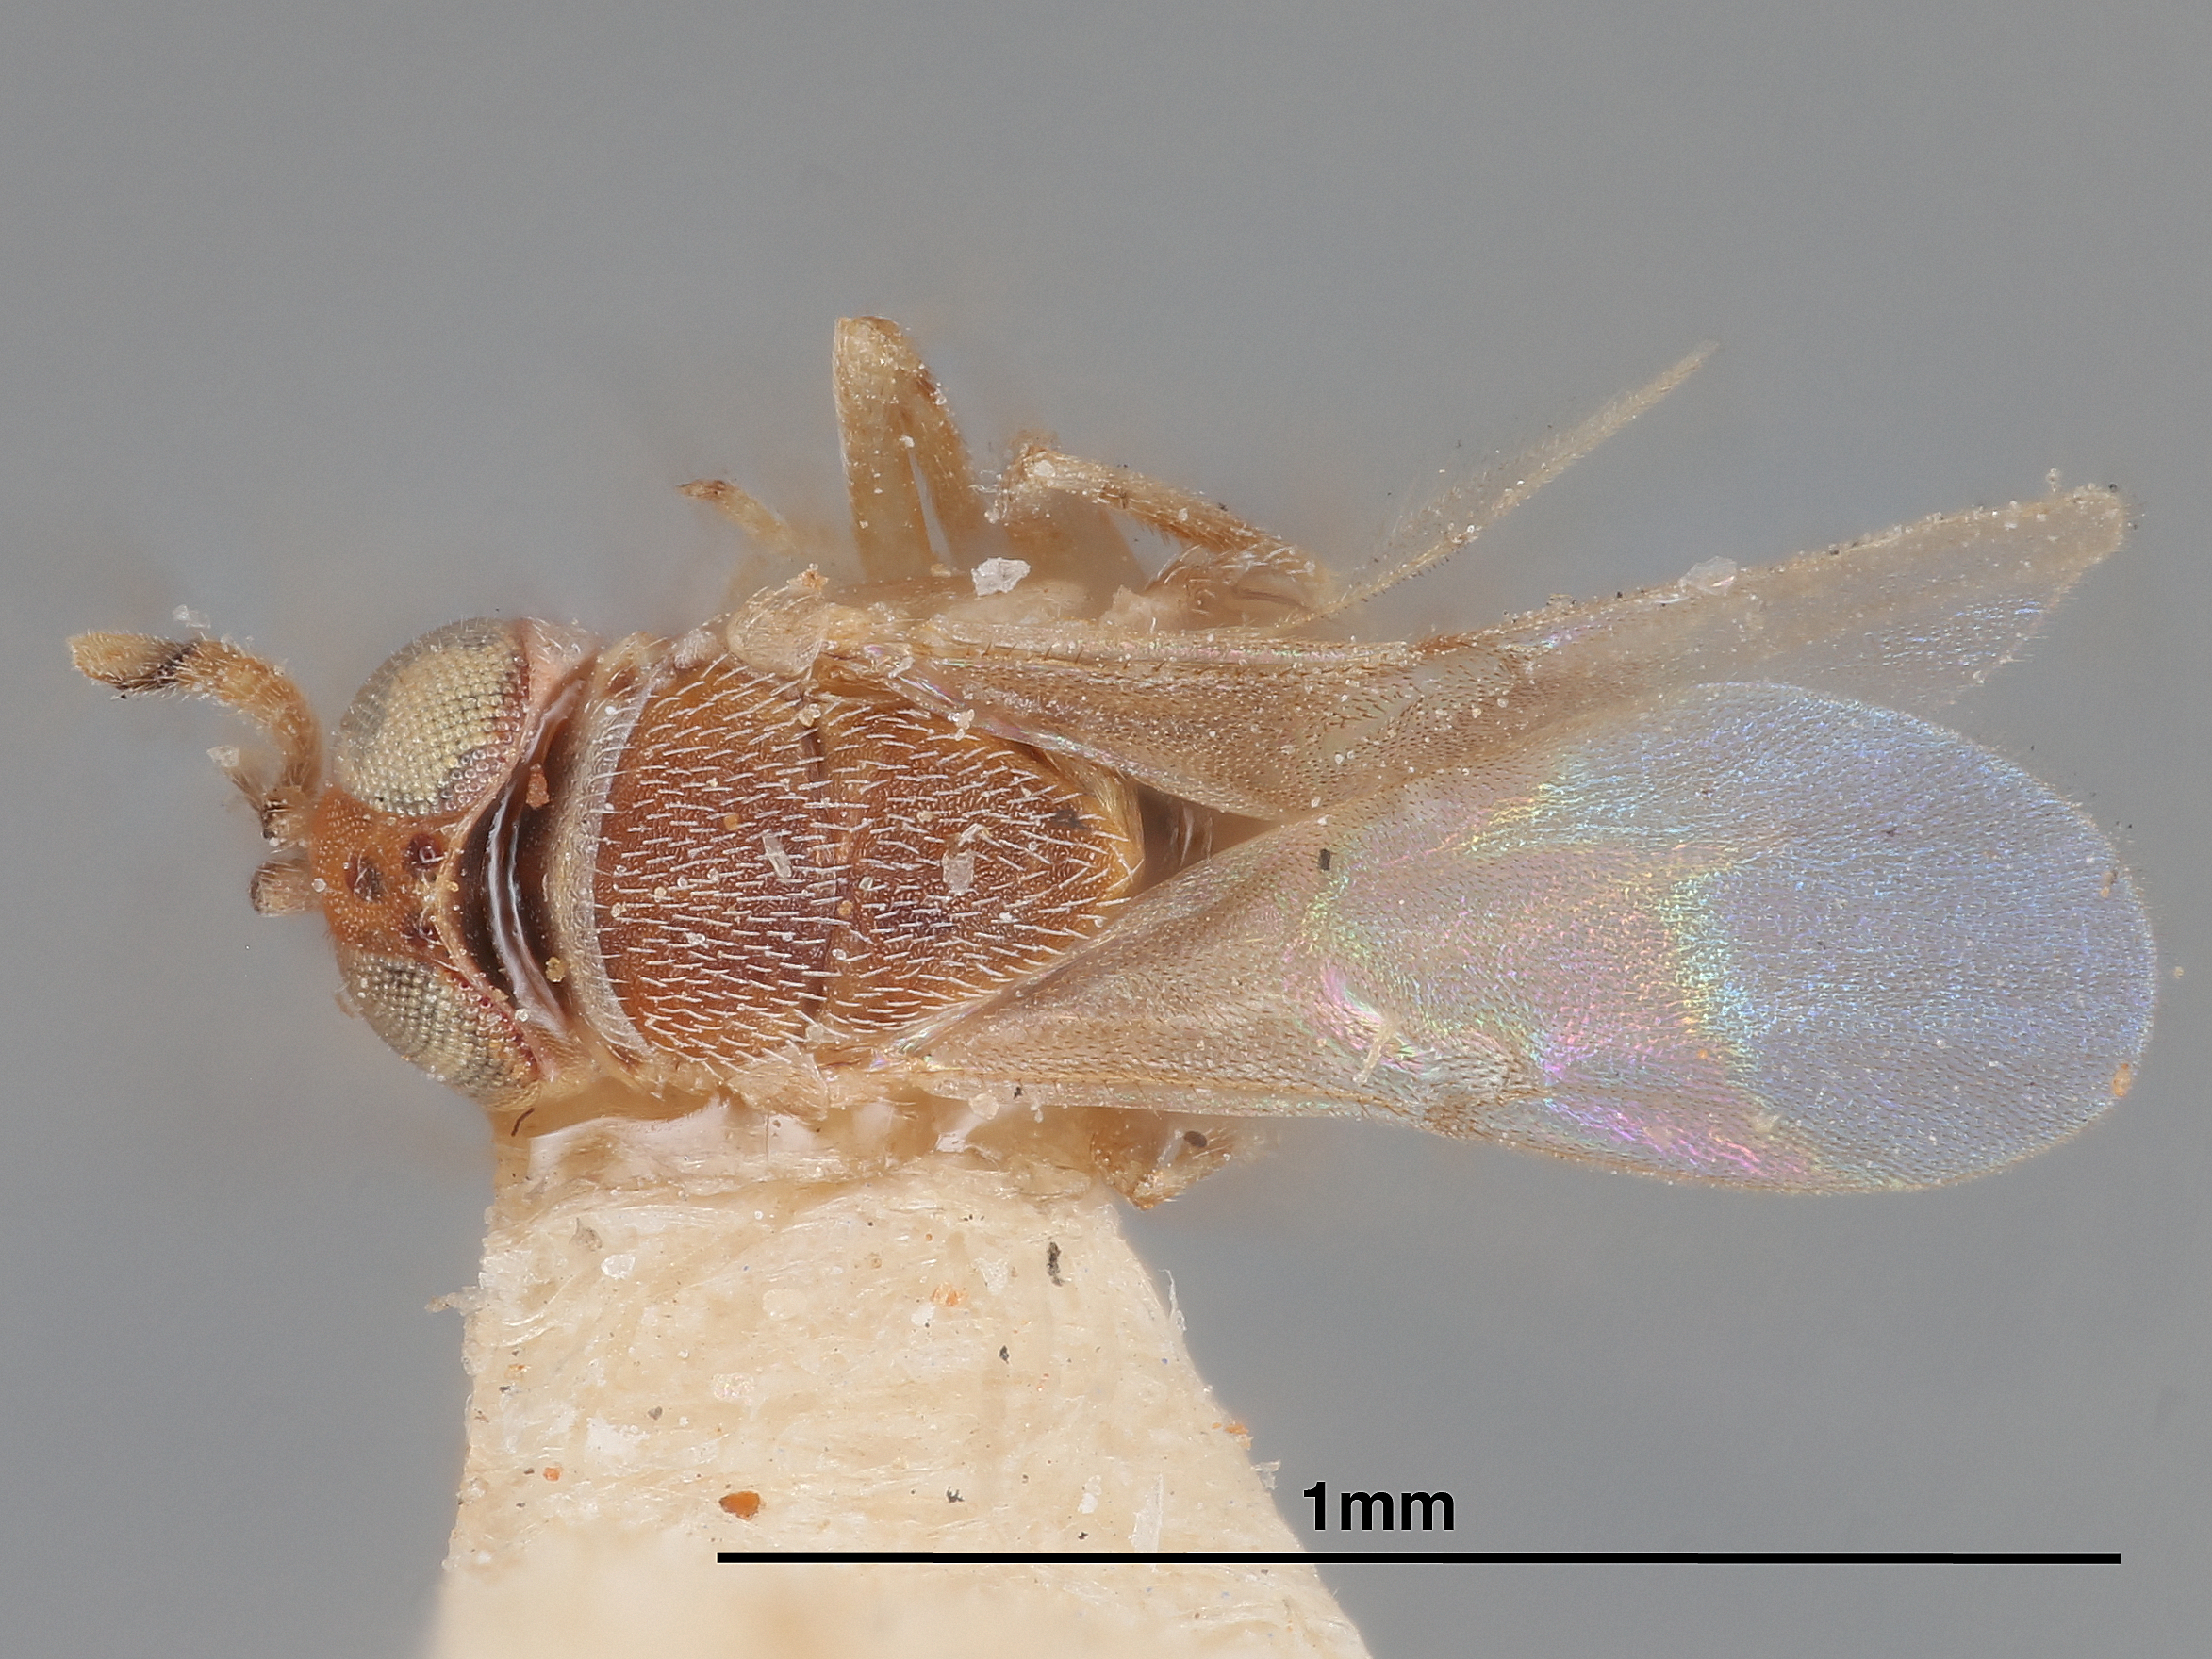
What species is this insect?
Aphycus fuscidorsum
